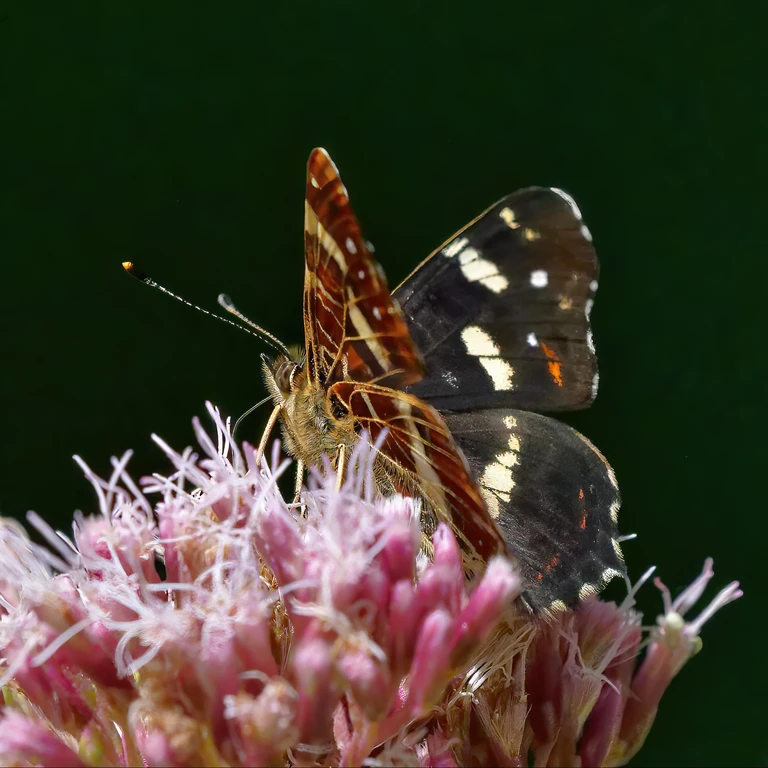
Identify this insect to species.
Araschnia levana
